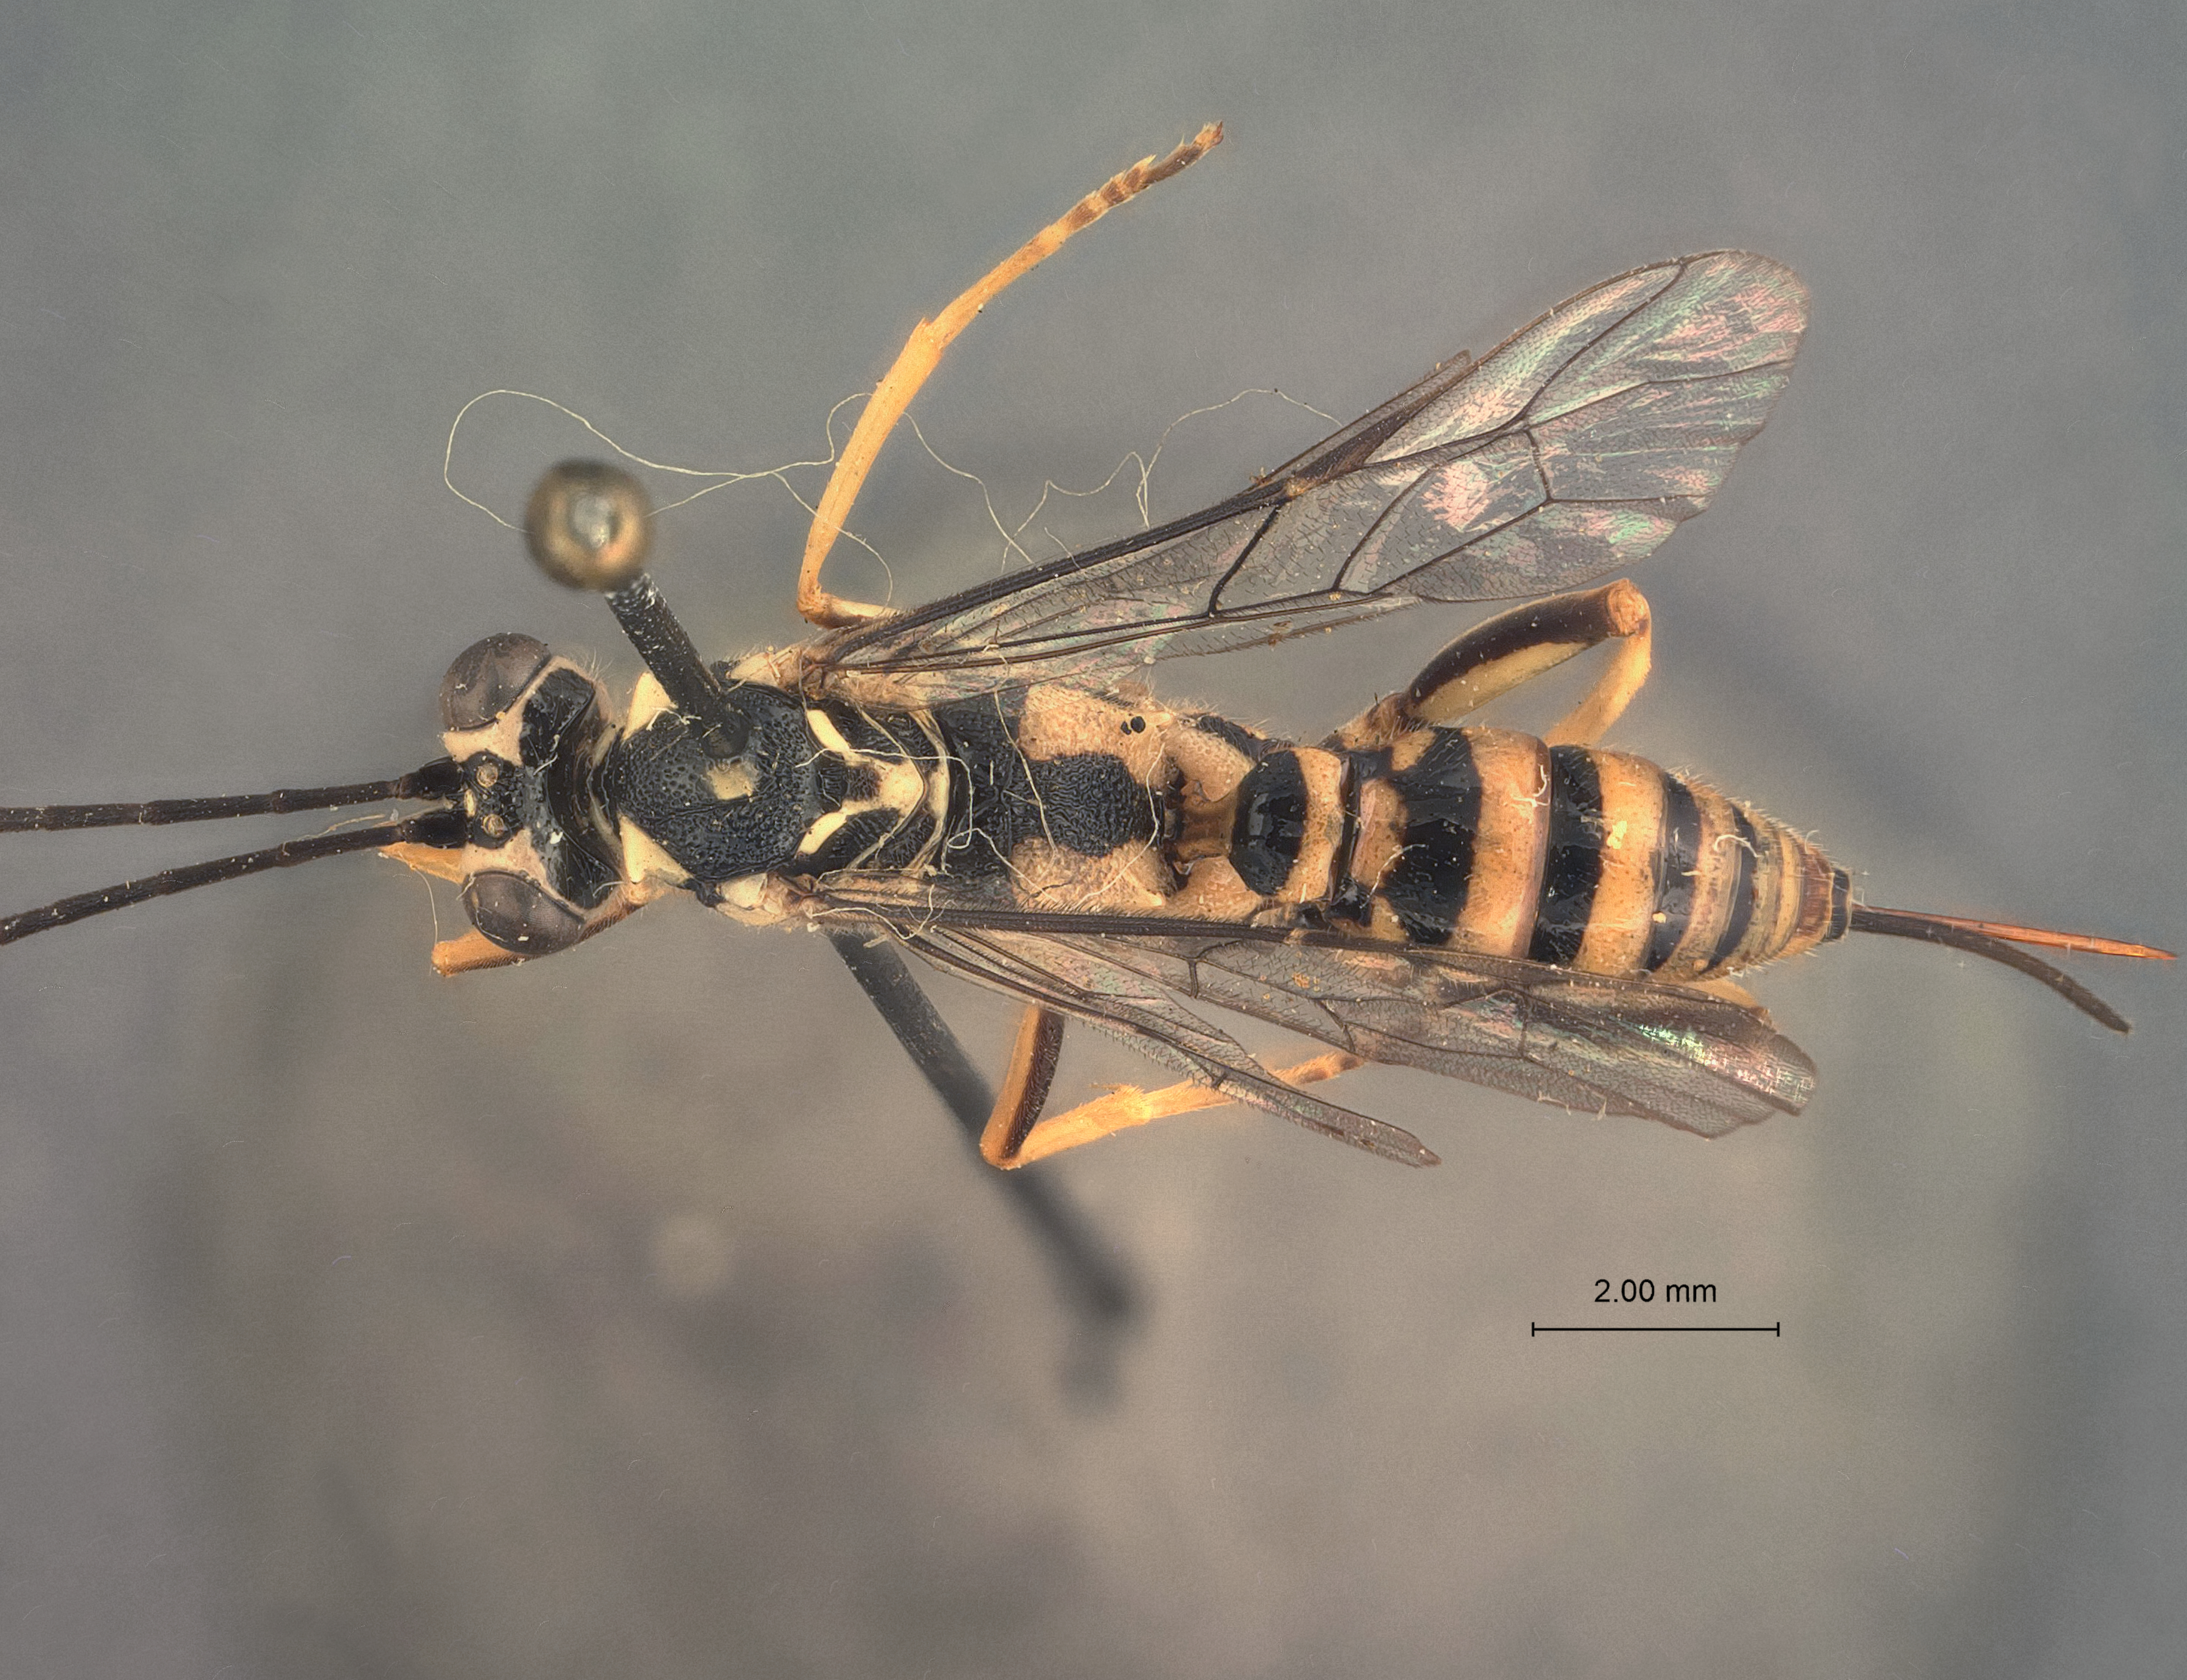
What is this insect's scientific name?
Cryptanura planiscutella
